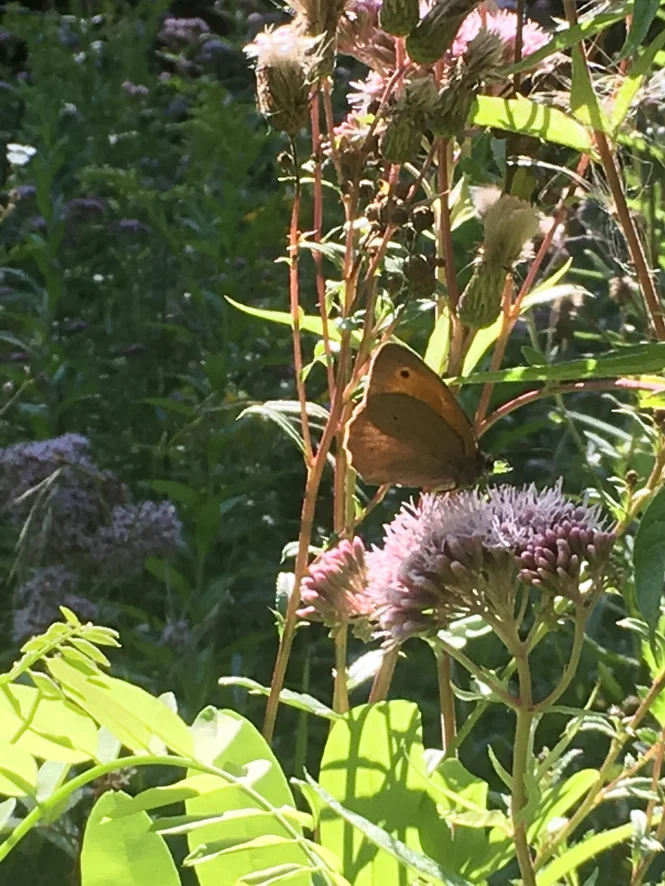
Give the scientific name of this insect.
Maniola jurtina
